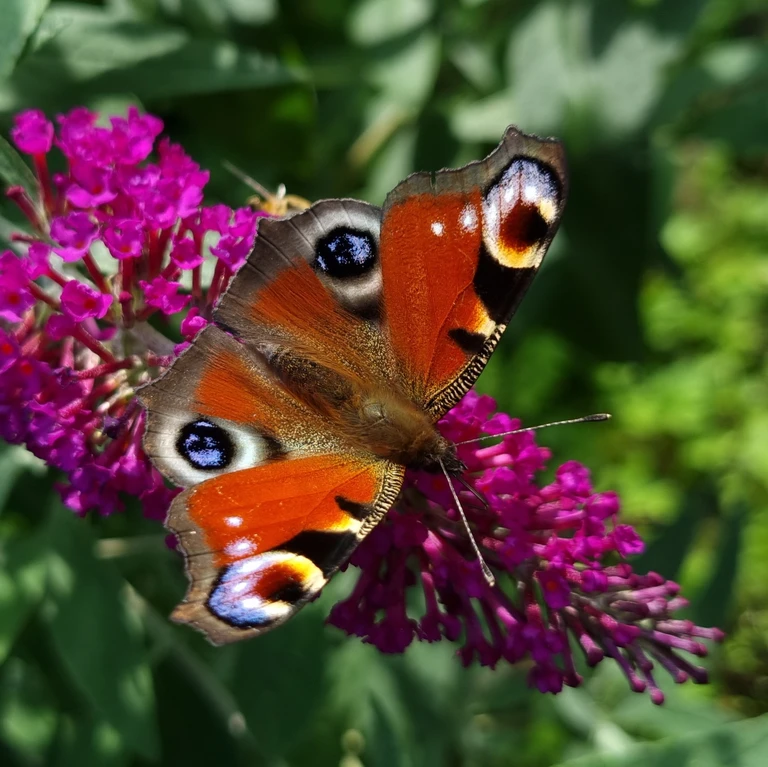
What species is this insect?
Aglais io
